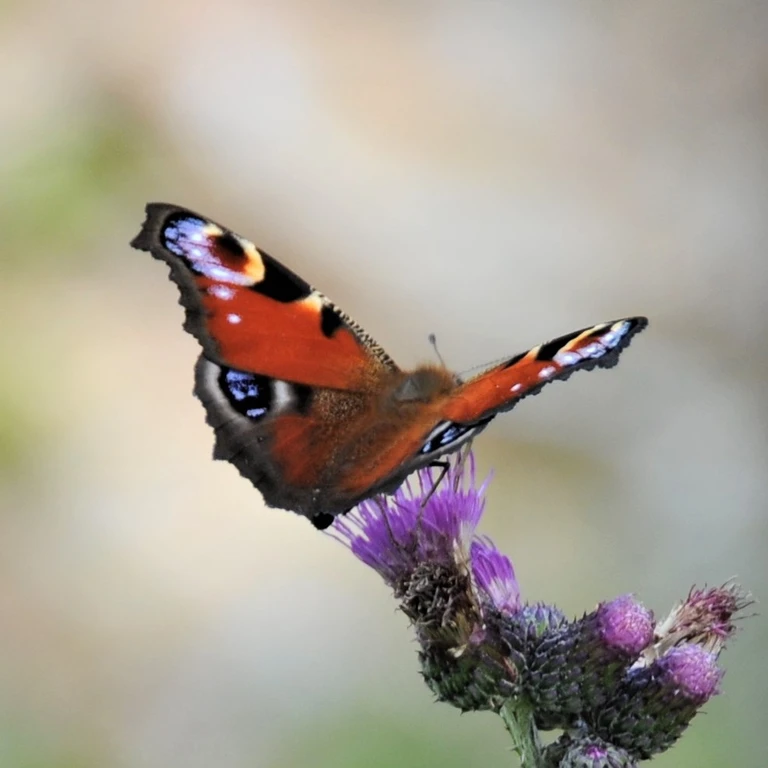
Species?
Aglais io
